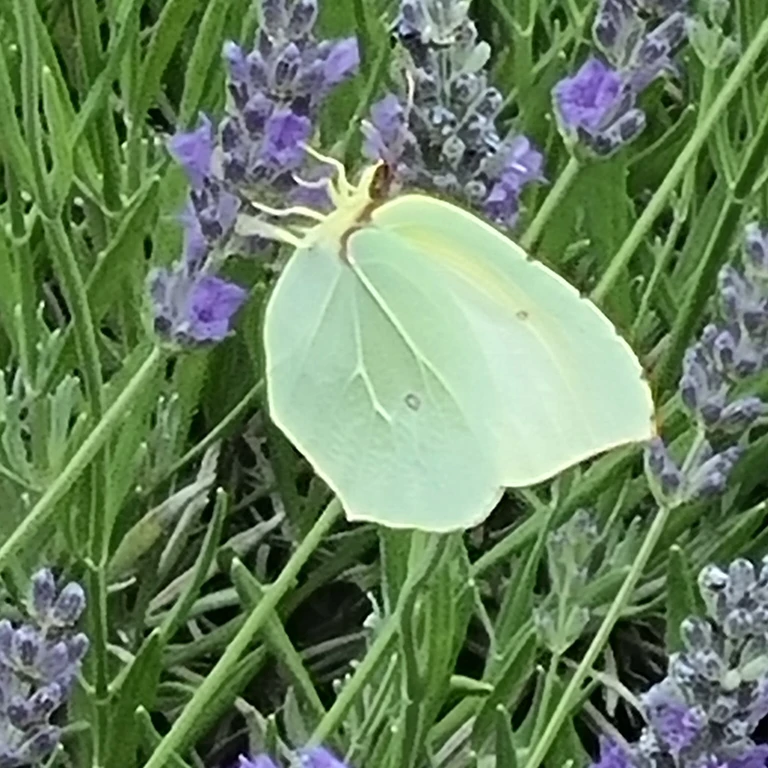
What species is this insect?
Gonepteryx rhamni
